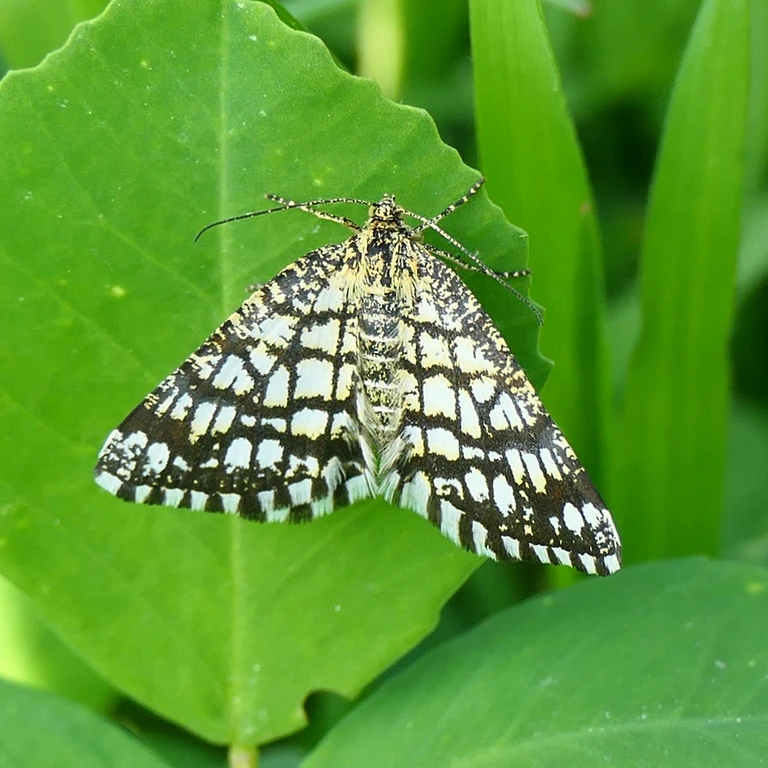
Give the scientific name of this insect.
Chiasmia clathrata
